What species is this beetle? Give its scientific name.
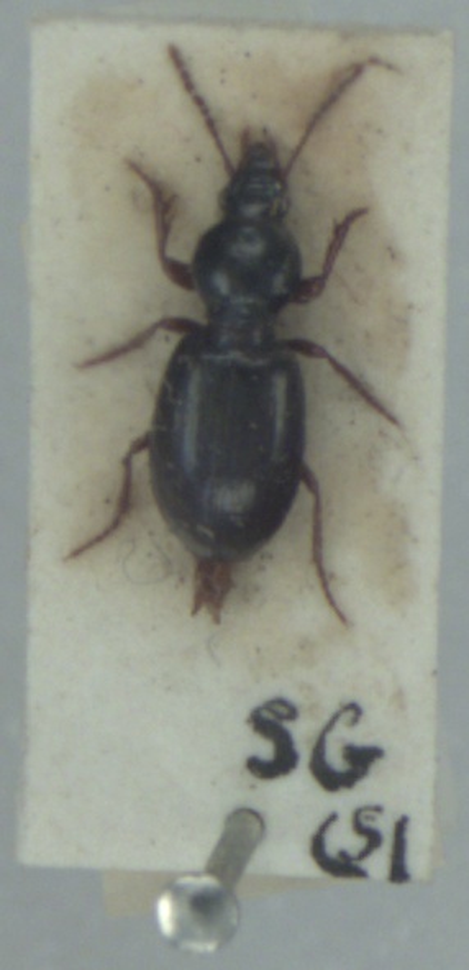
Miscodera arctica
